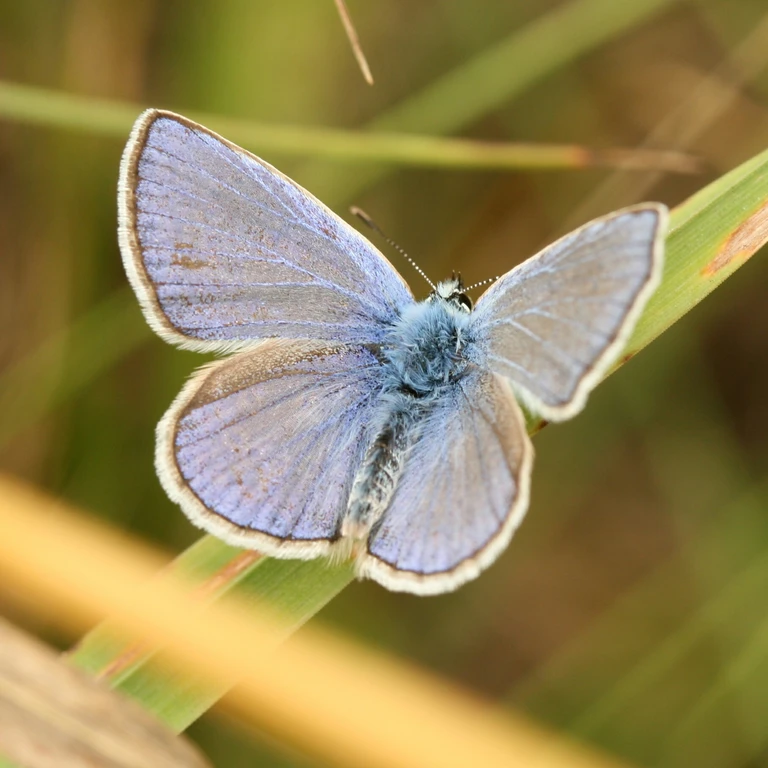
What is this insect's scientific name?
Polyommatus icarus
